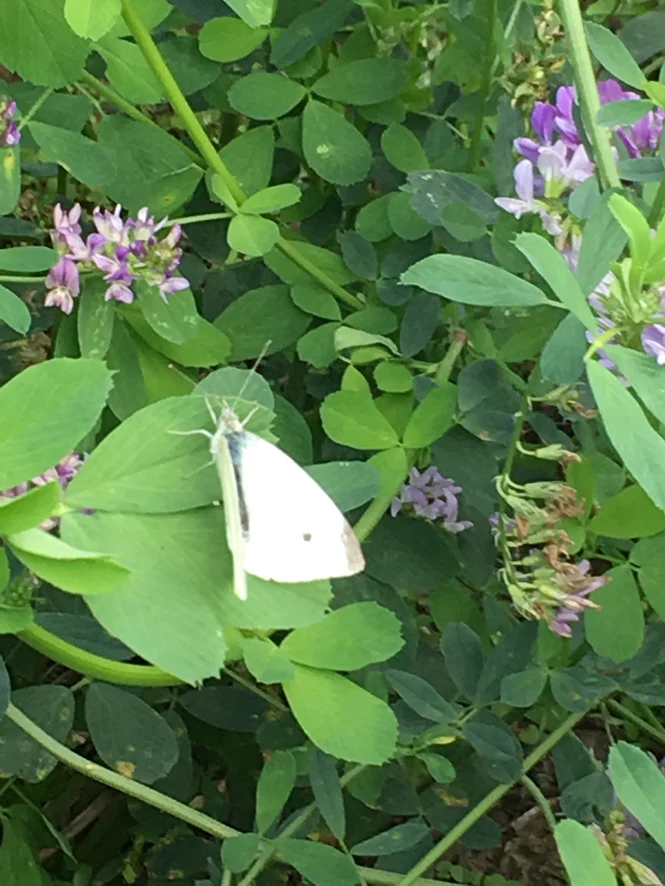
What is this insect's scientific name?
Pieris rapae
